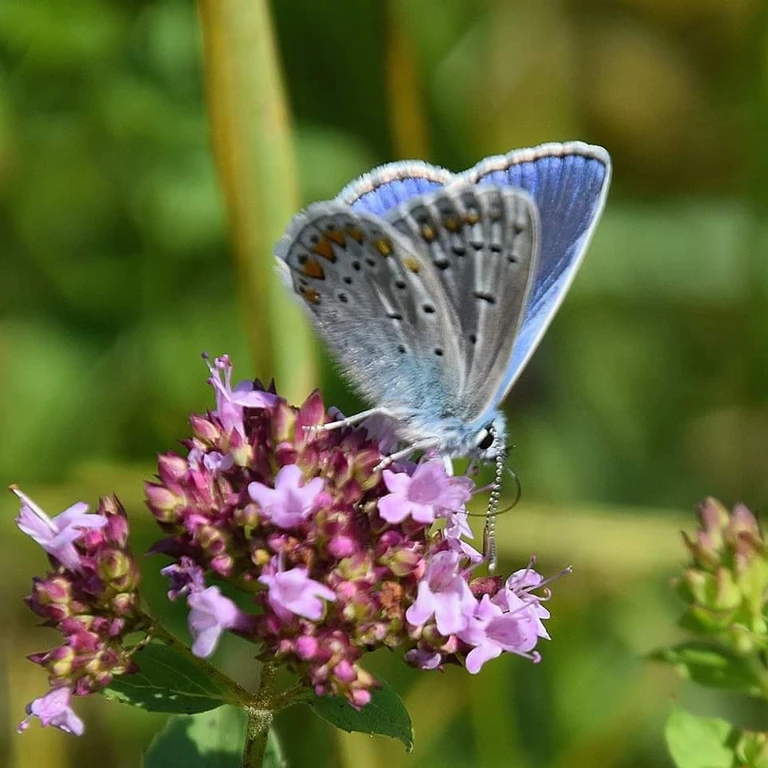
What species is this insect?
Polyommatus icarus
